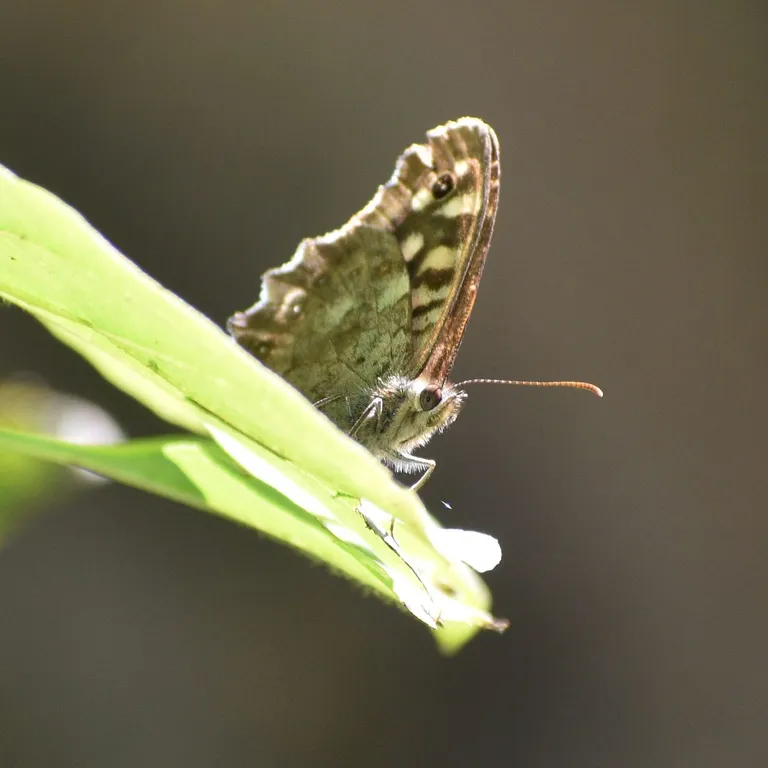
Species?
Pararge aegeria
